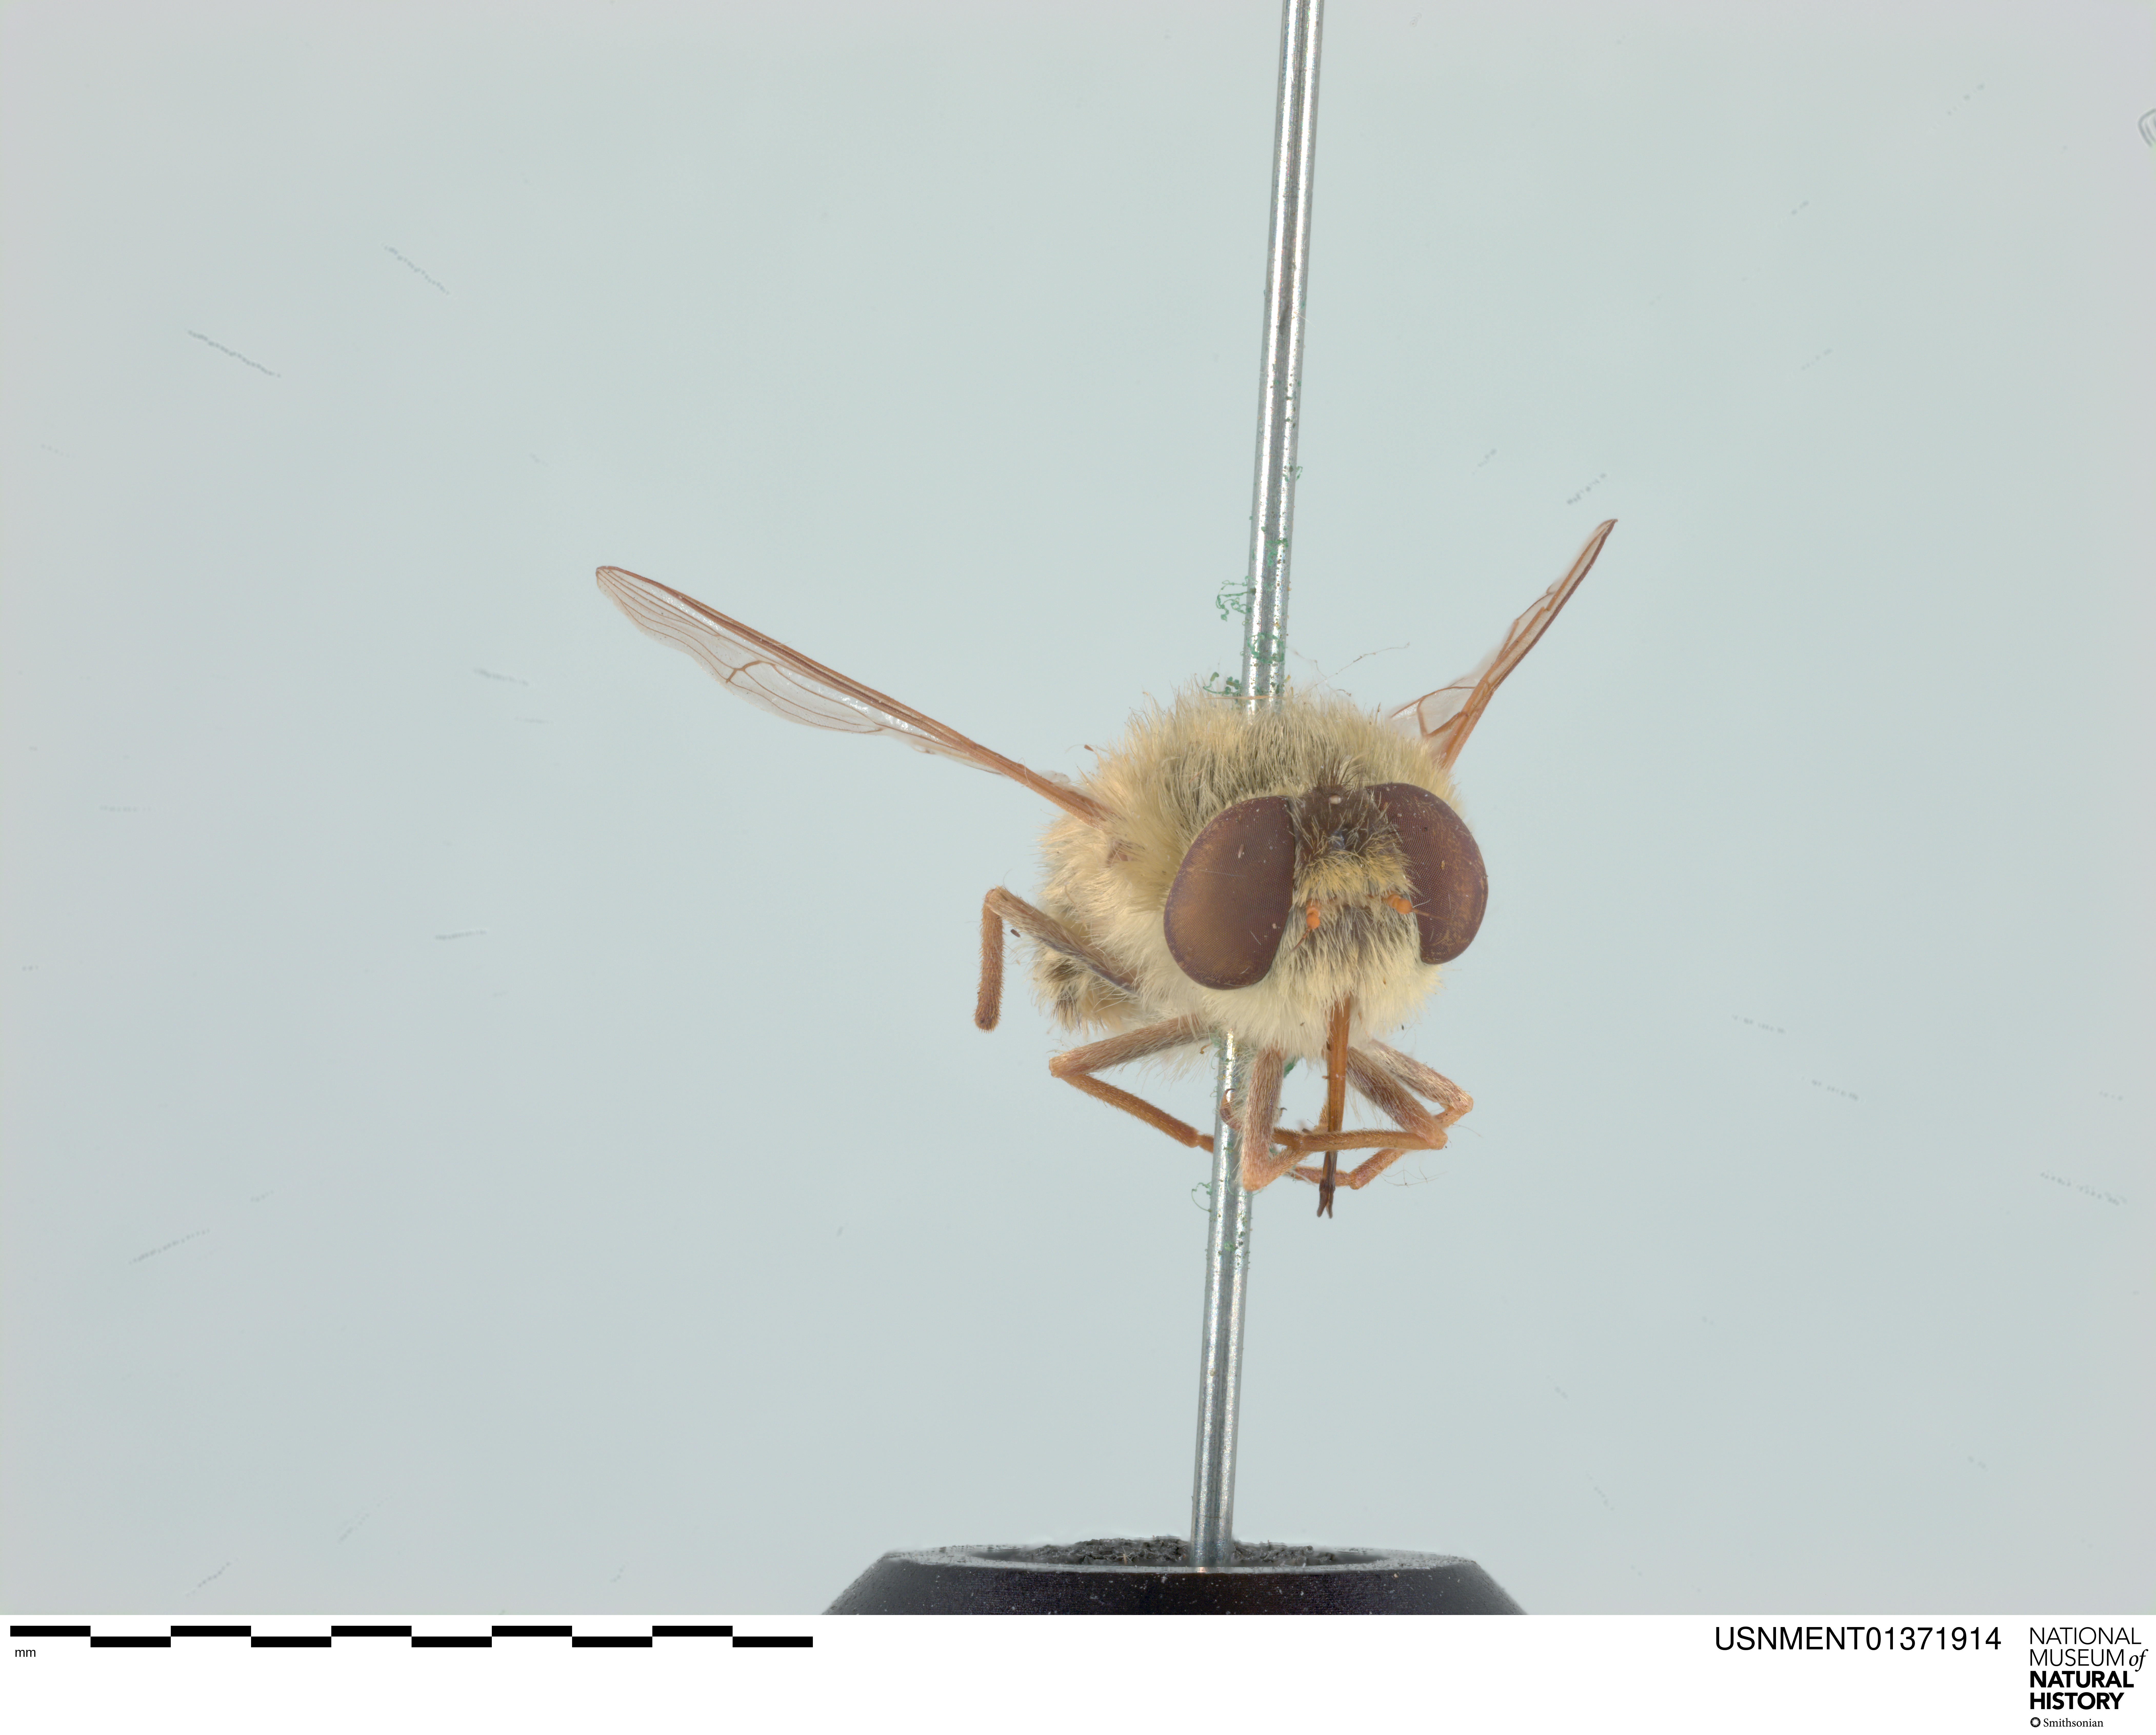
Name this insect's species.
Neorhynchocephalus sackenii
